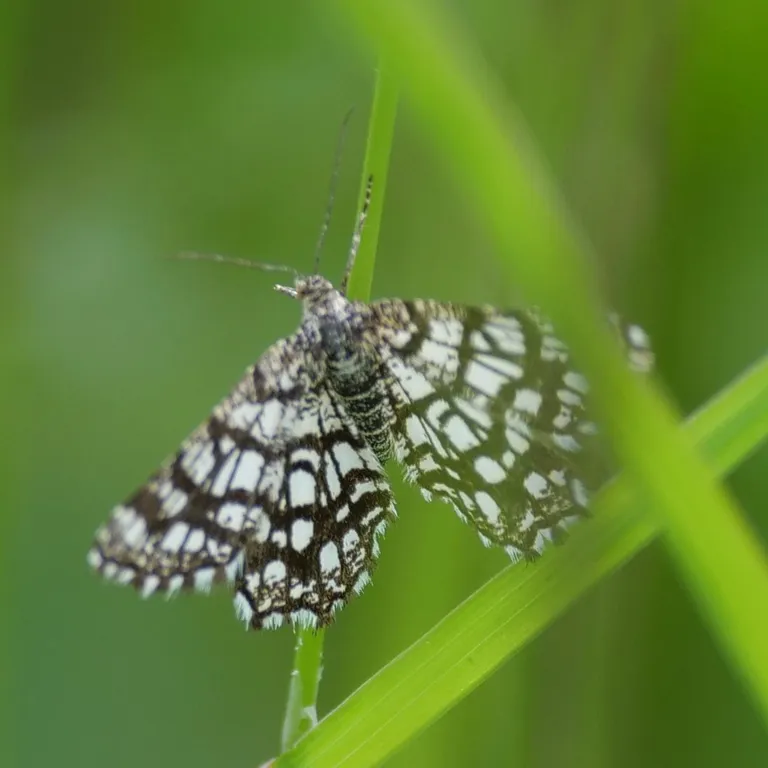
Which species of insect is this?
Chiasmia clathrata
